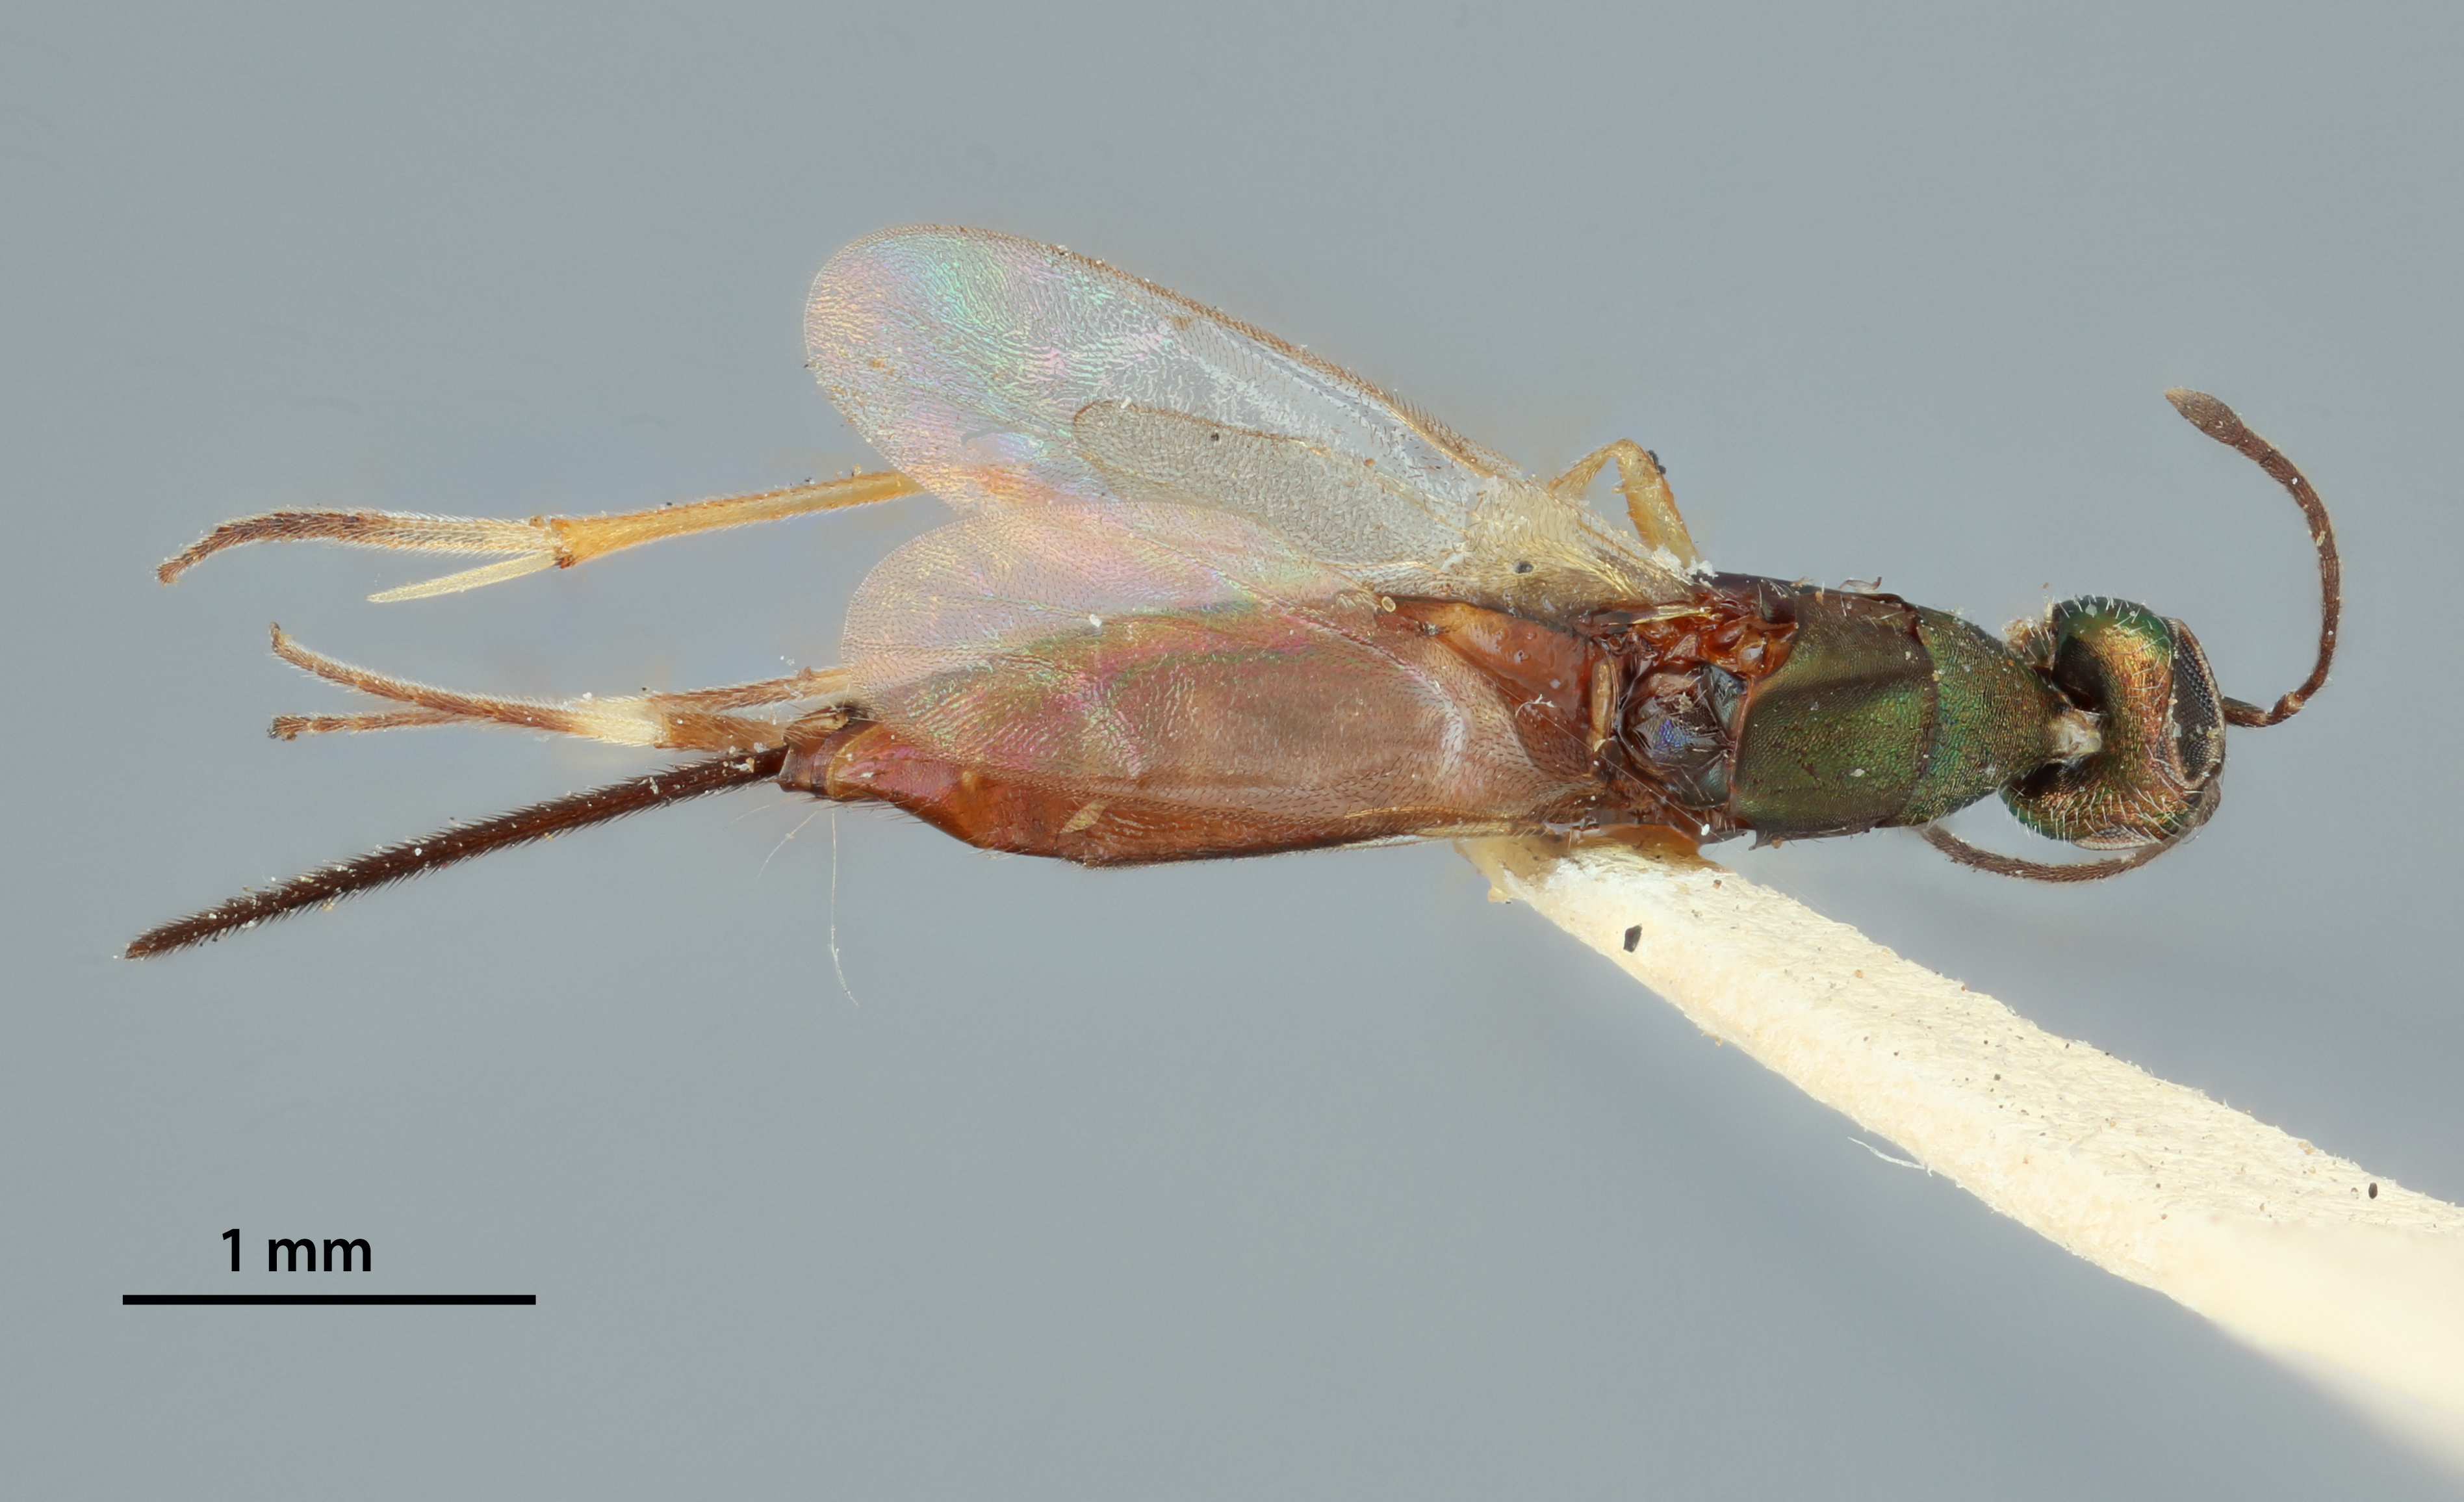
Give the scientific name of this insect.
Charitopus schwarzii
